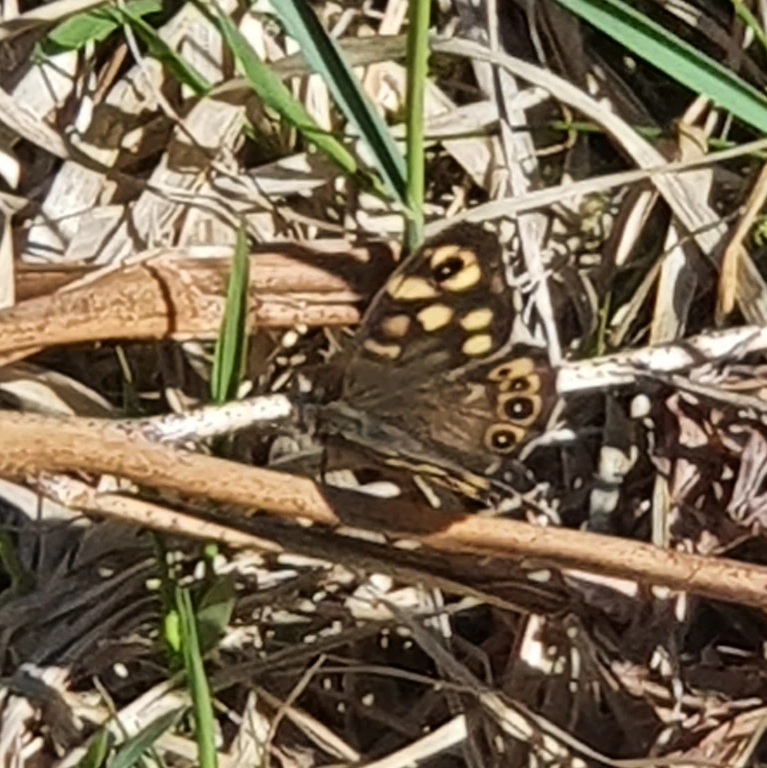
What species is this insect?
Pararge aegeria
